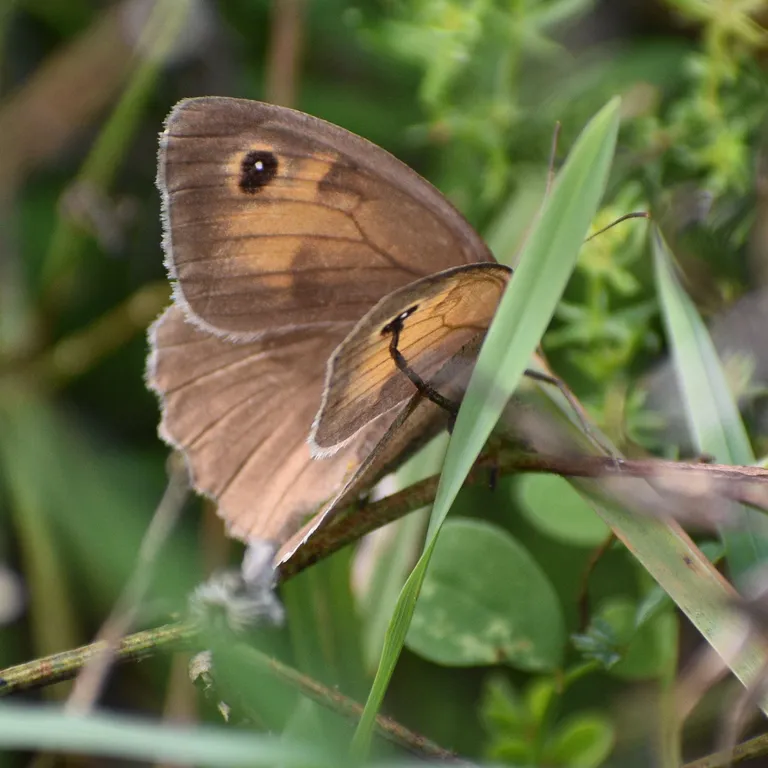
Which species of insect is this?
Maniola jurtina
